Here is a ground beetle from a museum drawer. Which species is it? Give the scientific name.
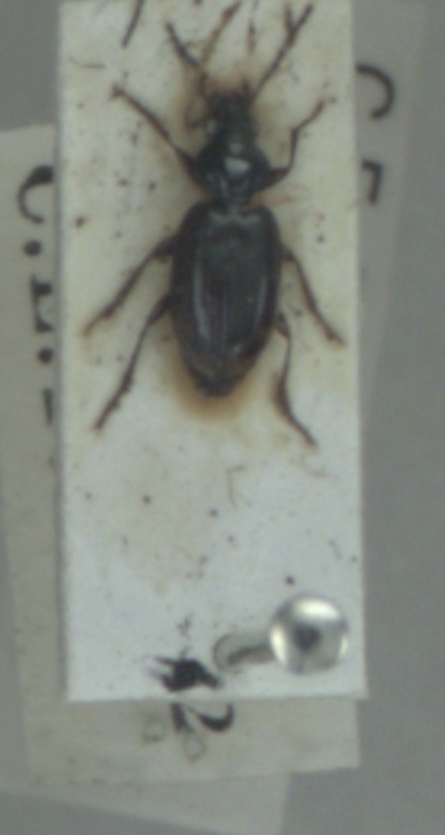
Bembidion iricolor
